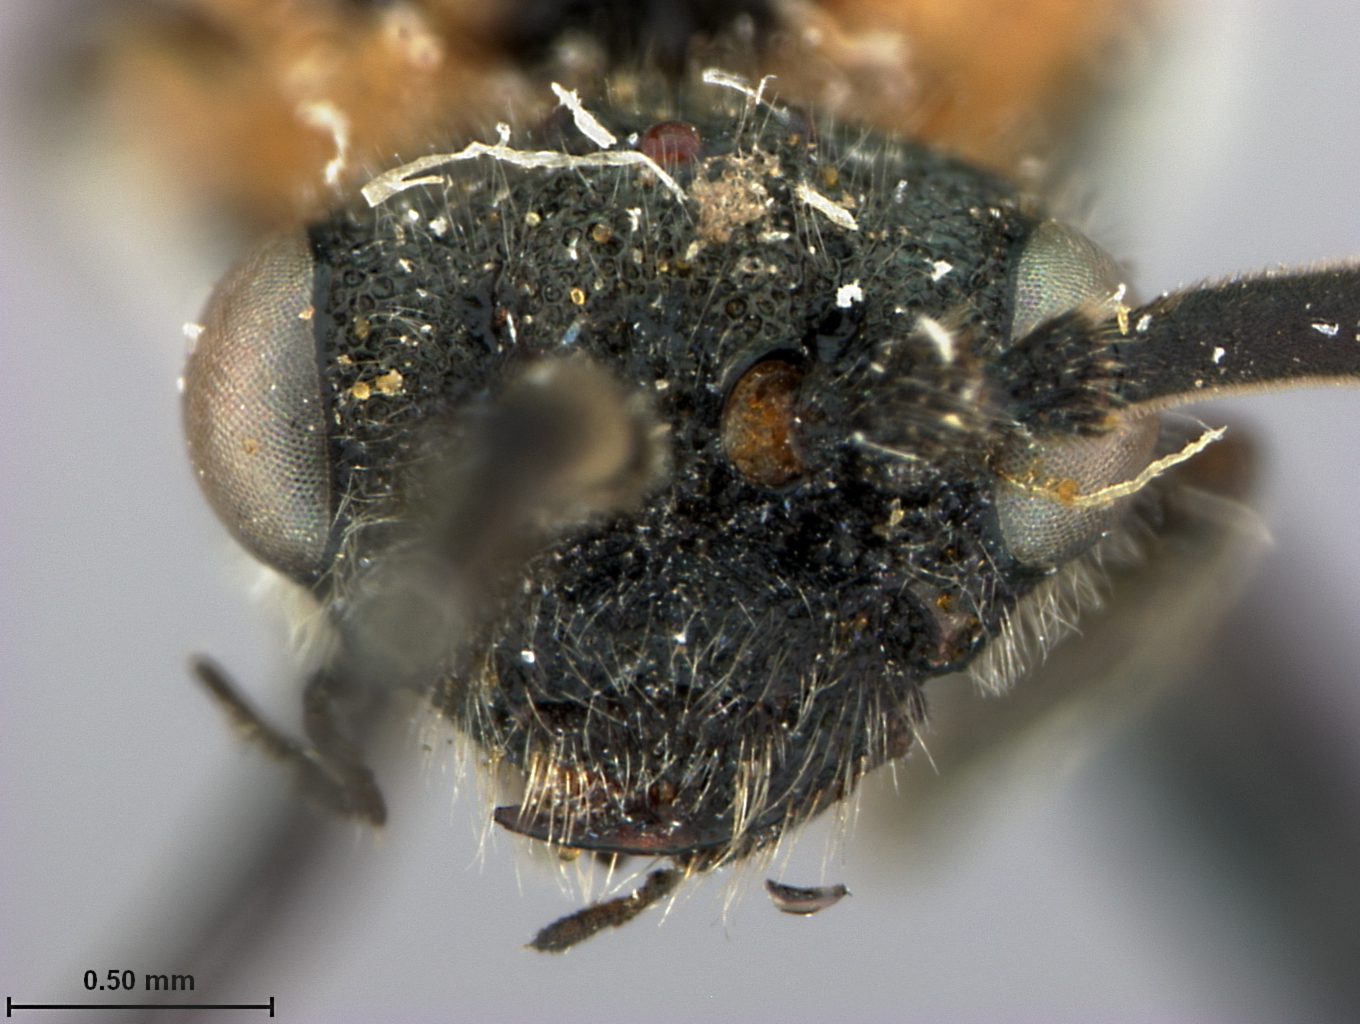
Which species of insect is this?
Dolerus shanghaiensis
